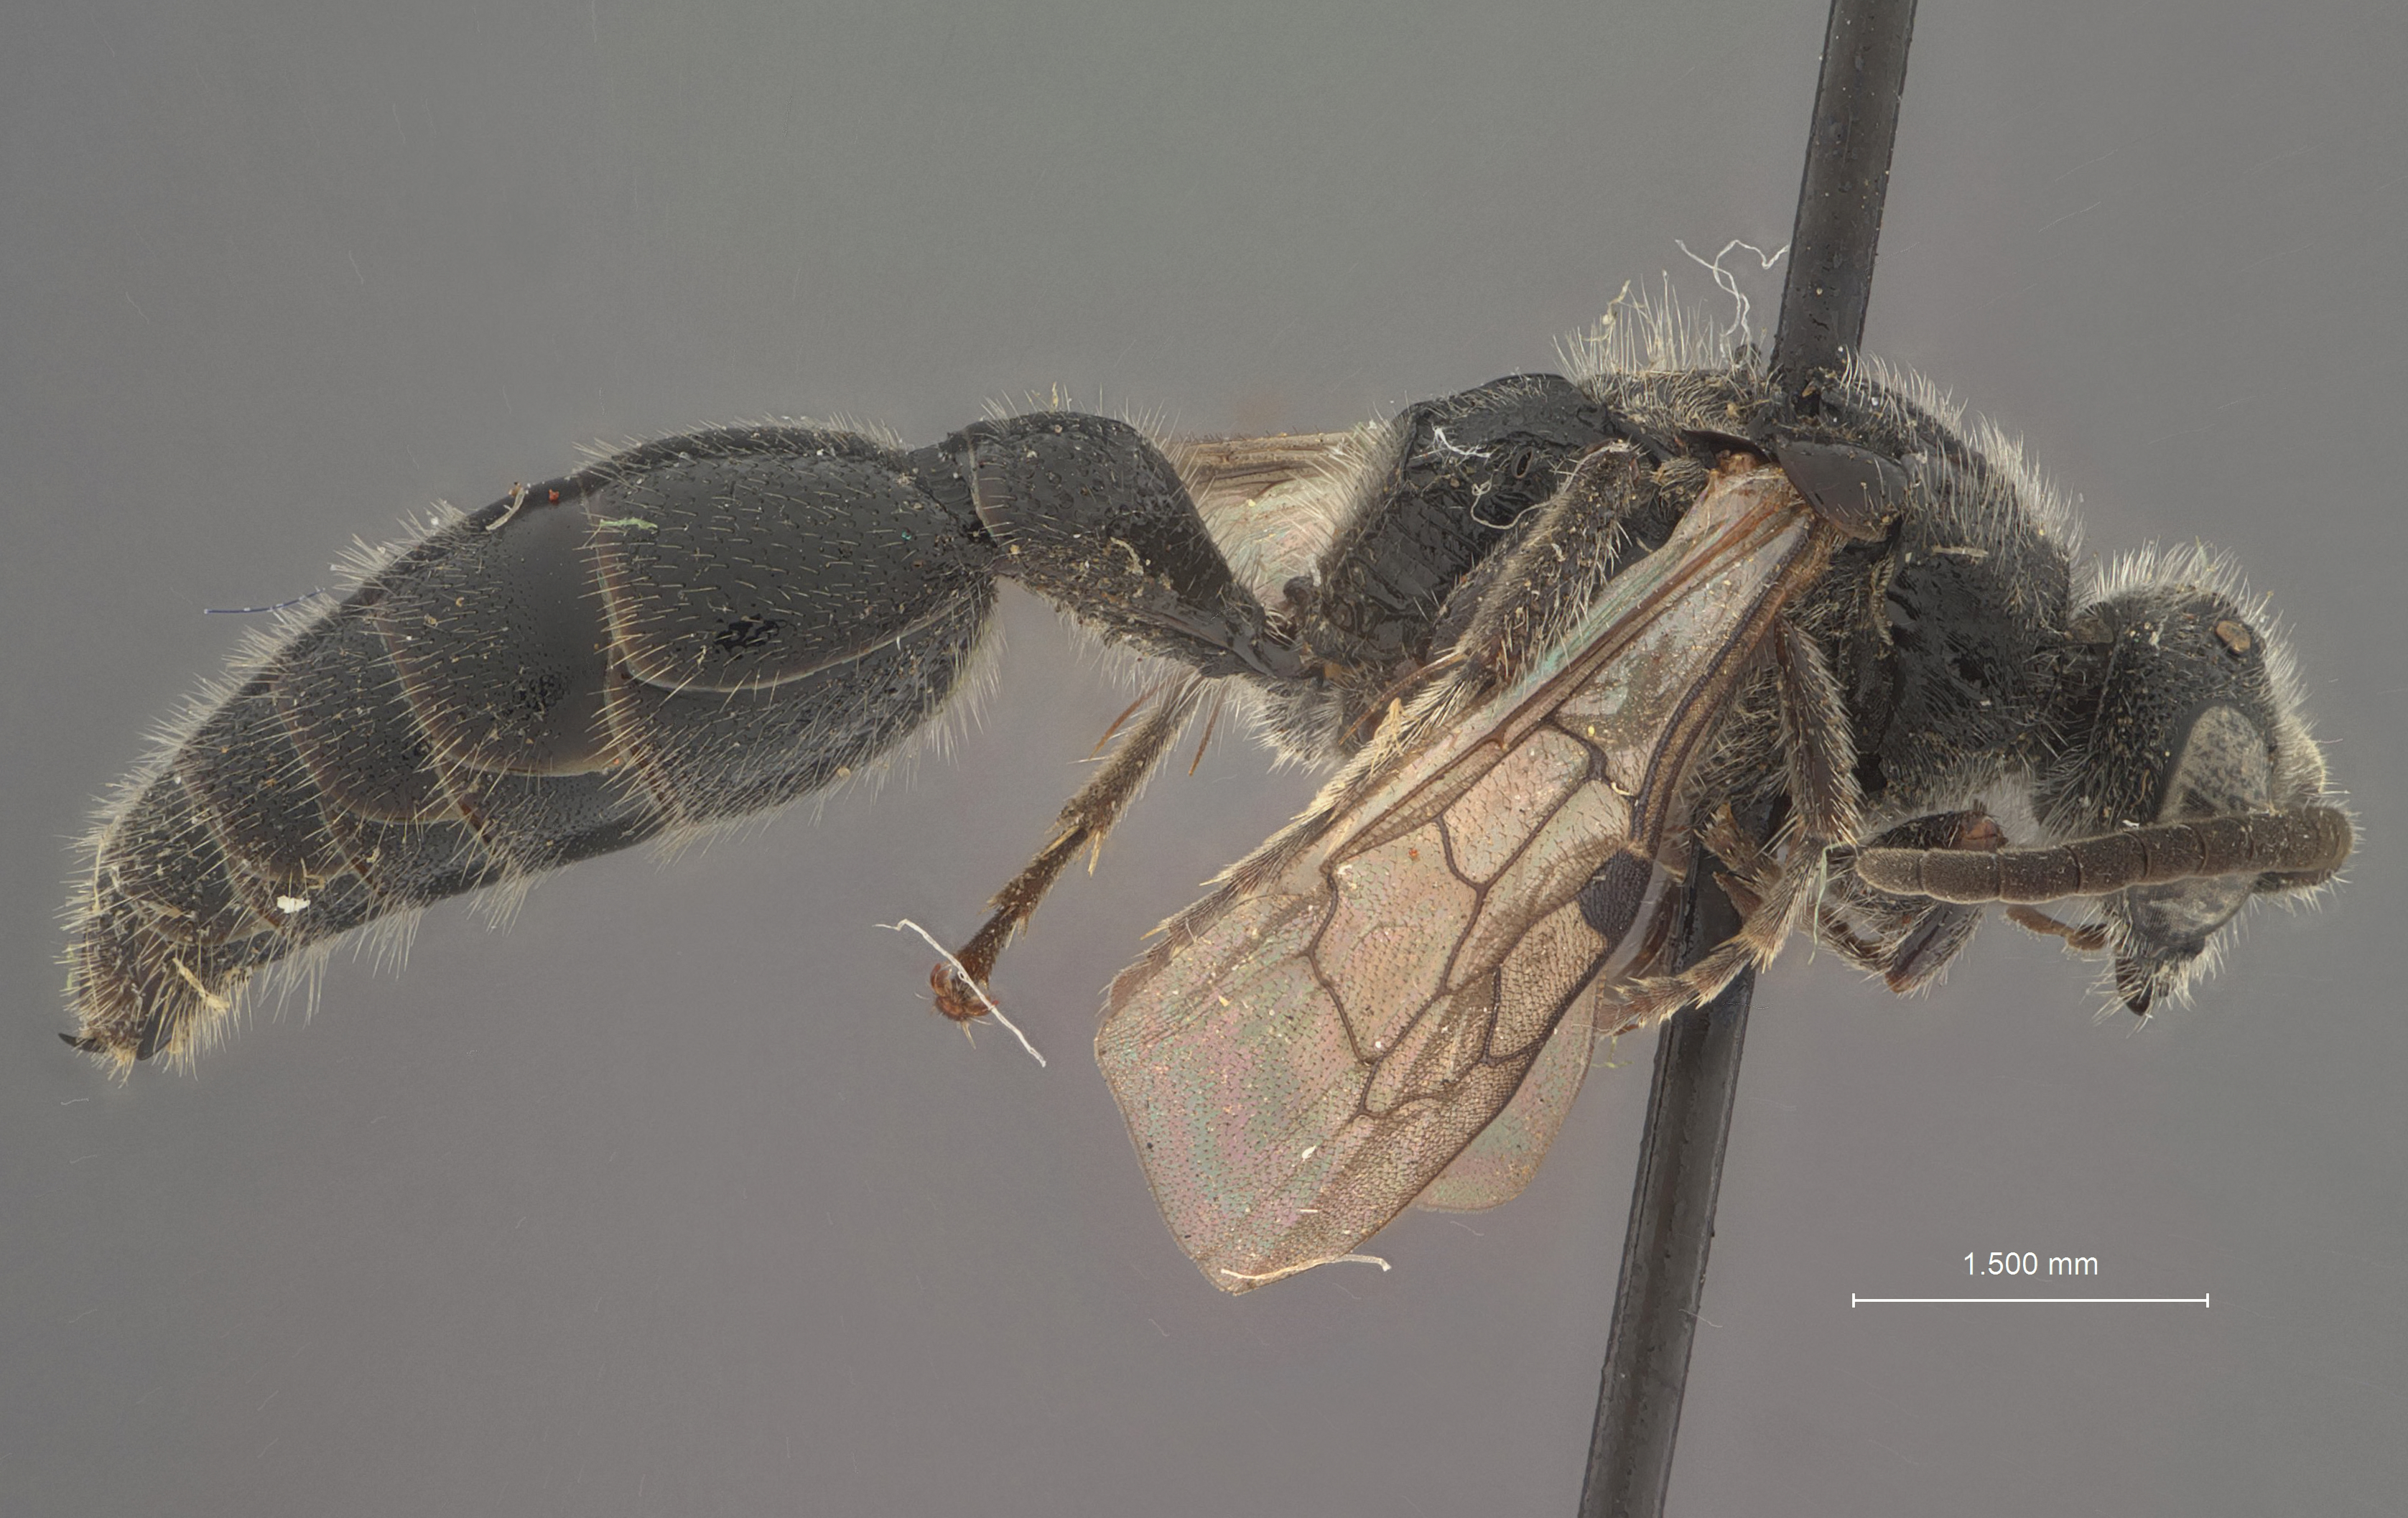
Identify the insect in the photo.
Tiphia convexa
